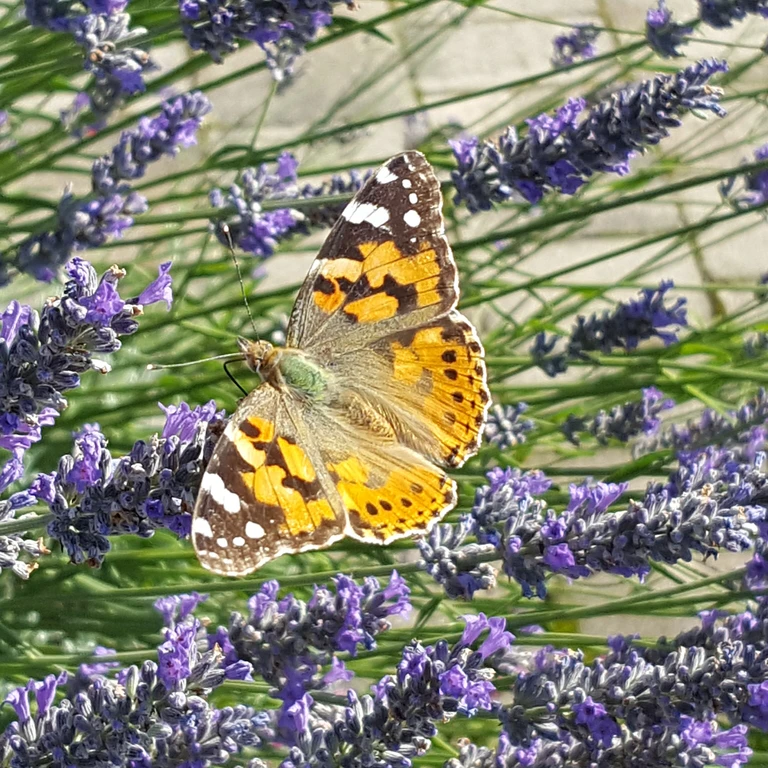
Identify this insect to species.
Vanessa cardui
